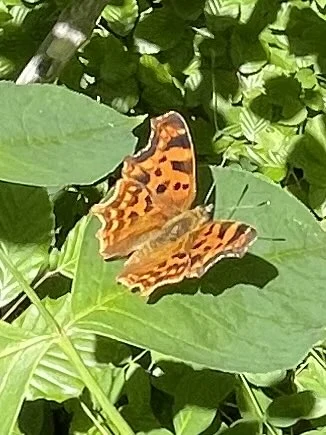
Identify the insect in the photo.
Polygonia c-album
